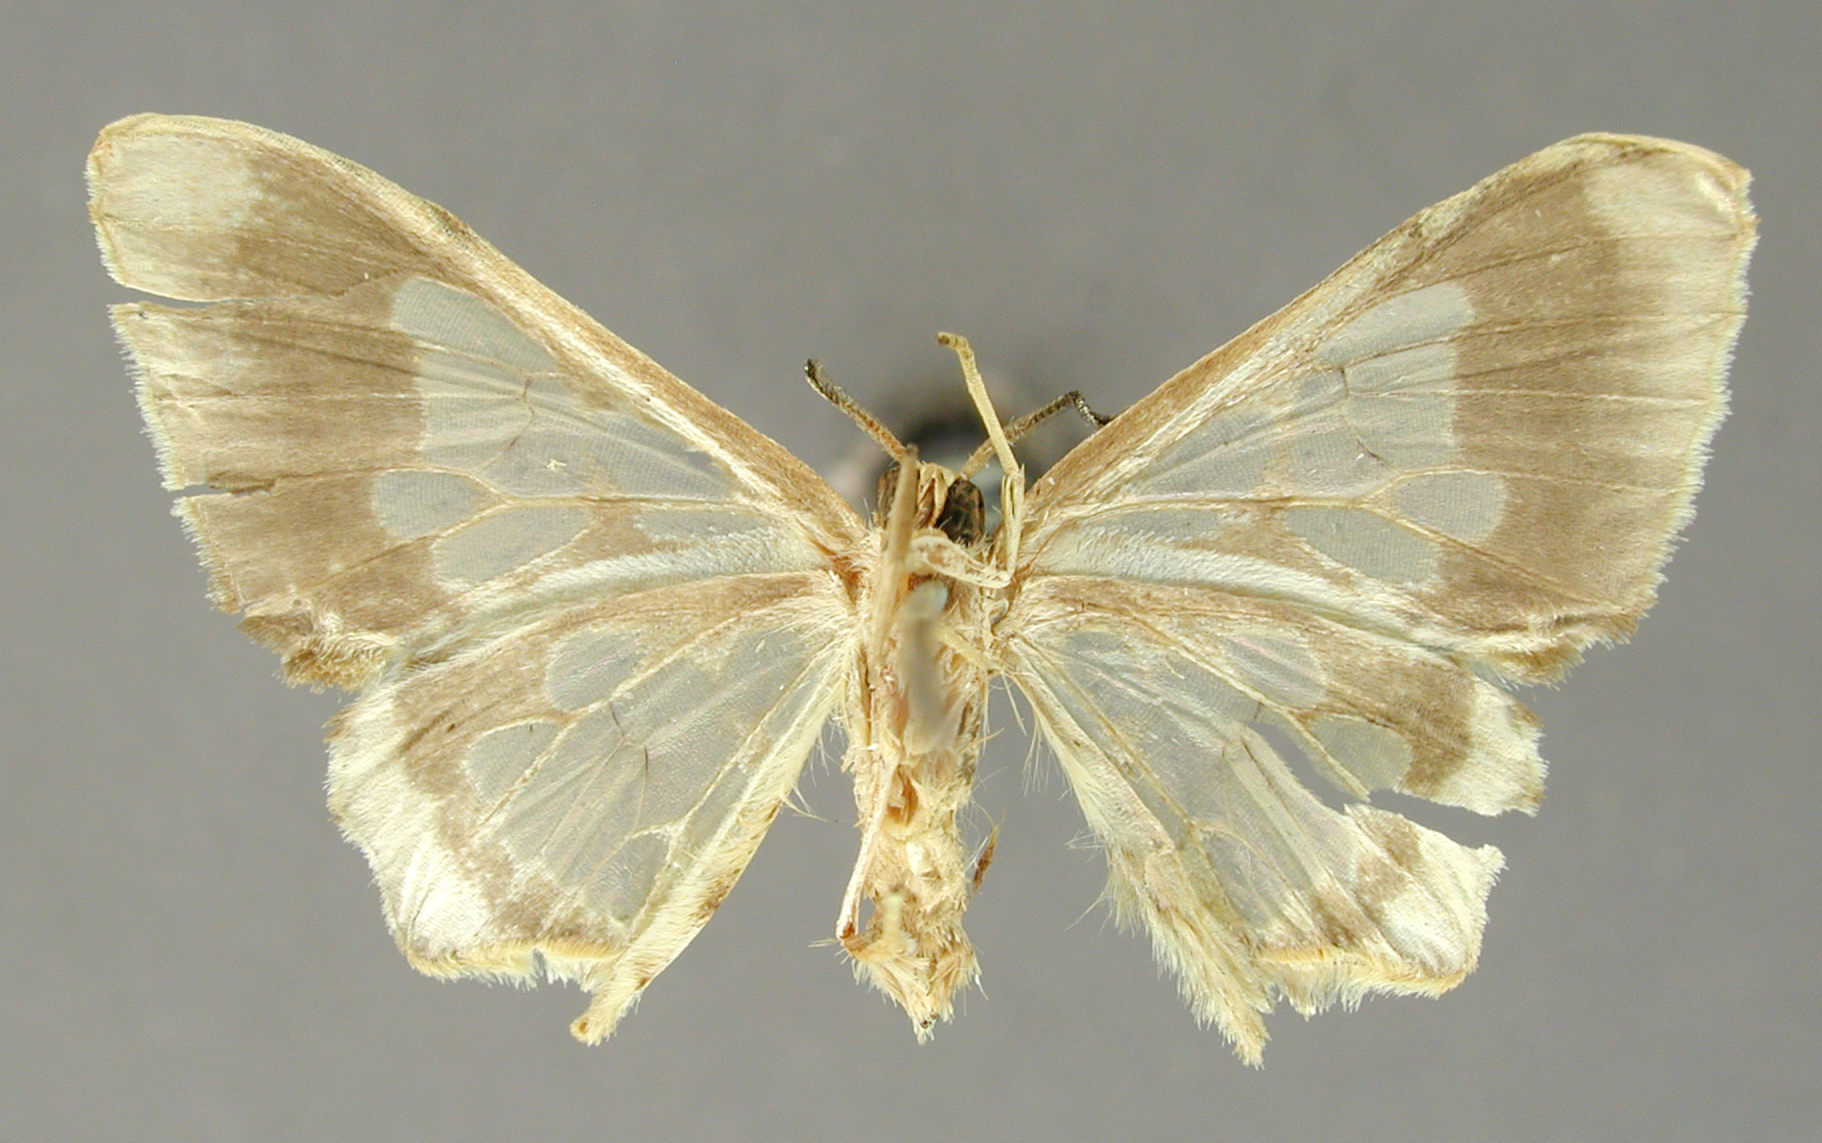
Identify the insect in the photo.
Asellodes hebetior
